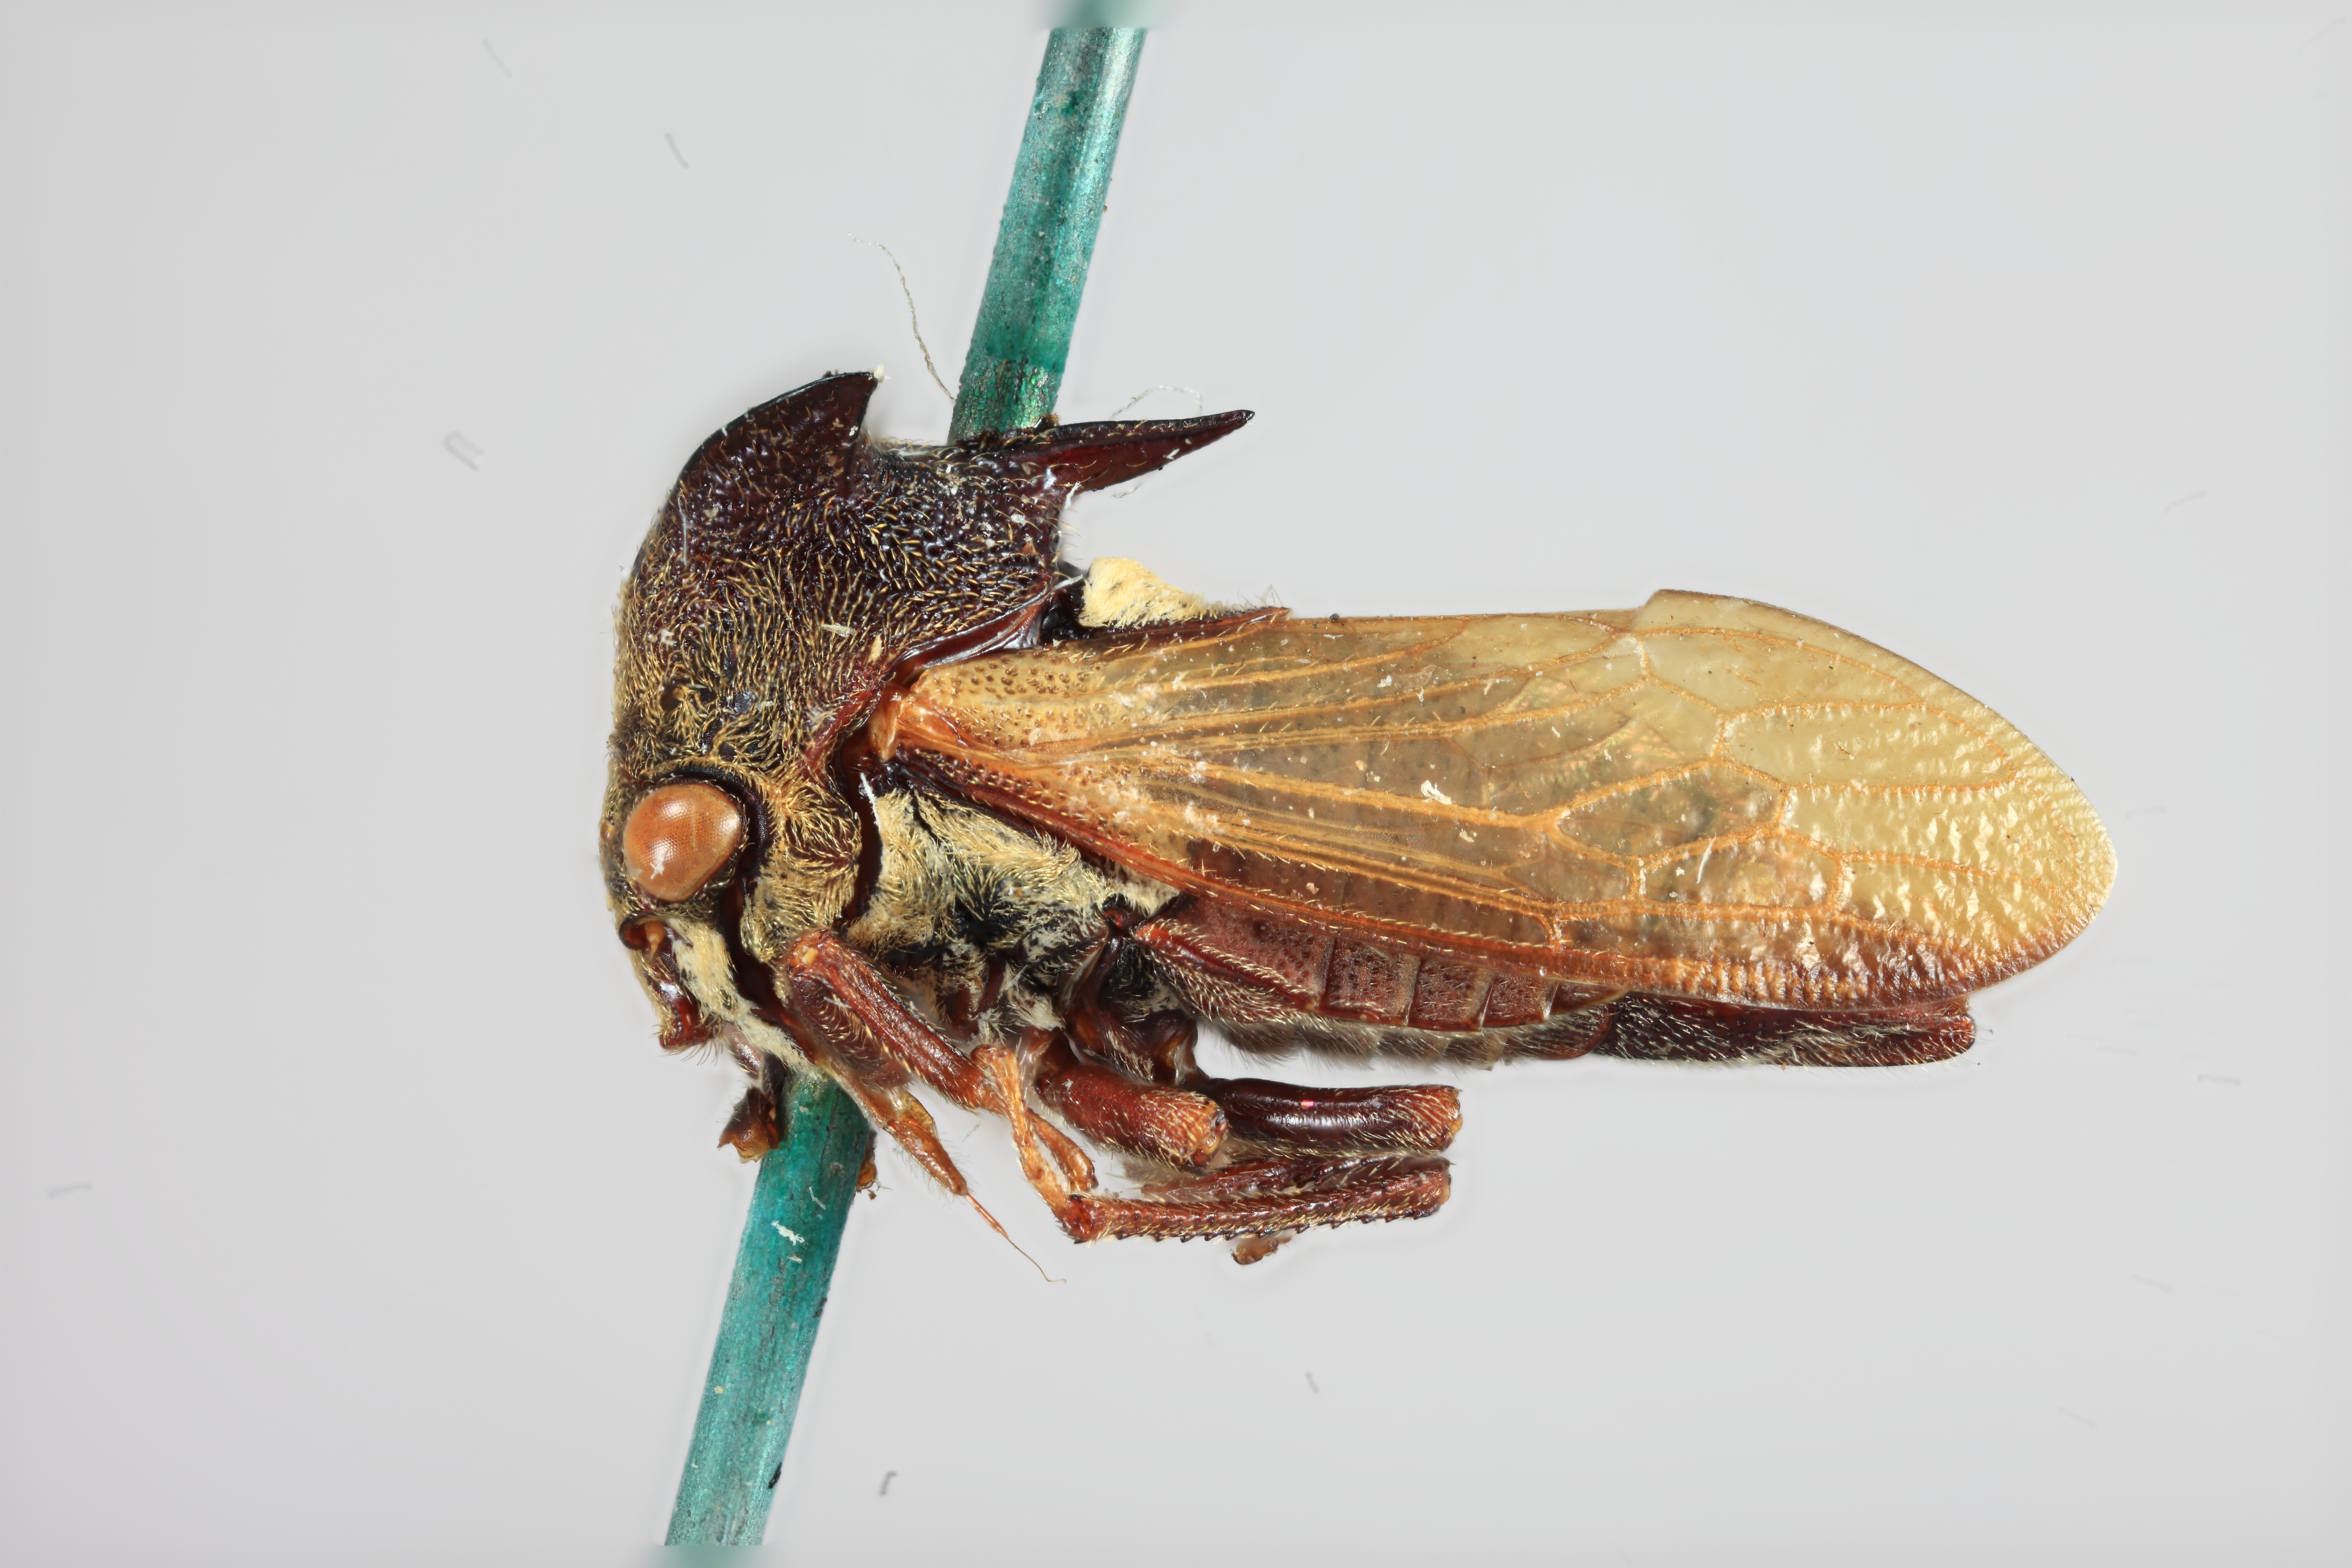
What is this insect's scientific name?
Nilautama minutispina
